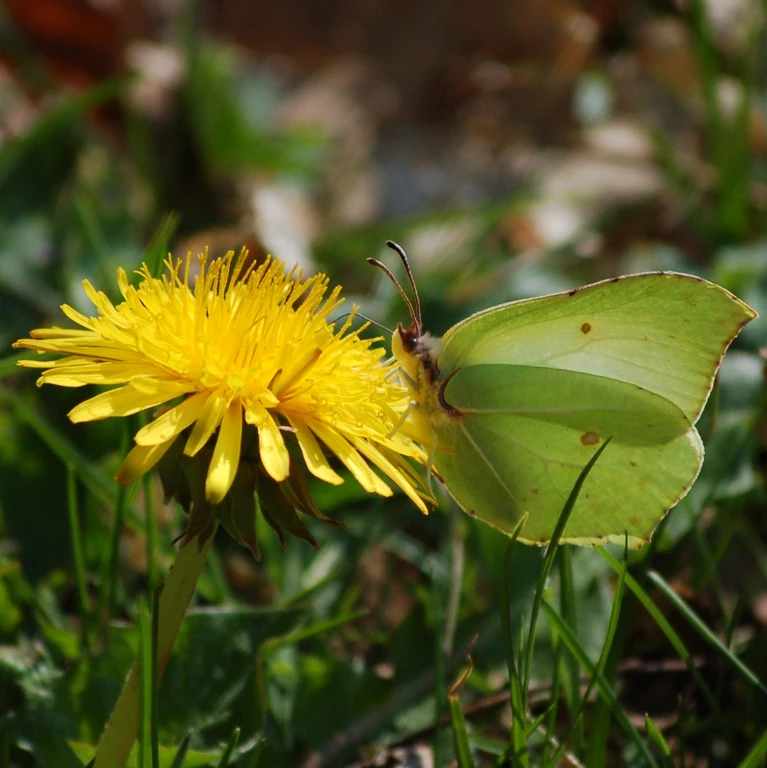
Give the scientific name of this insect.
Gonepteryx rhamni
